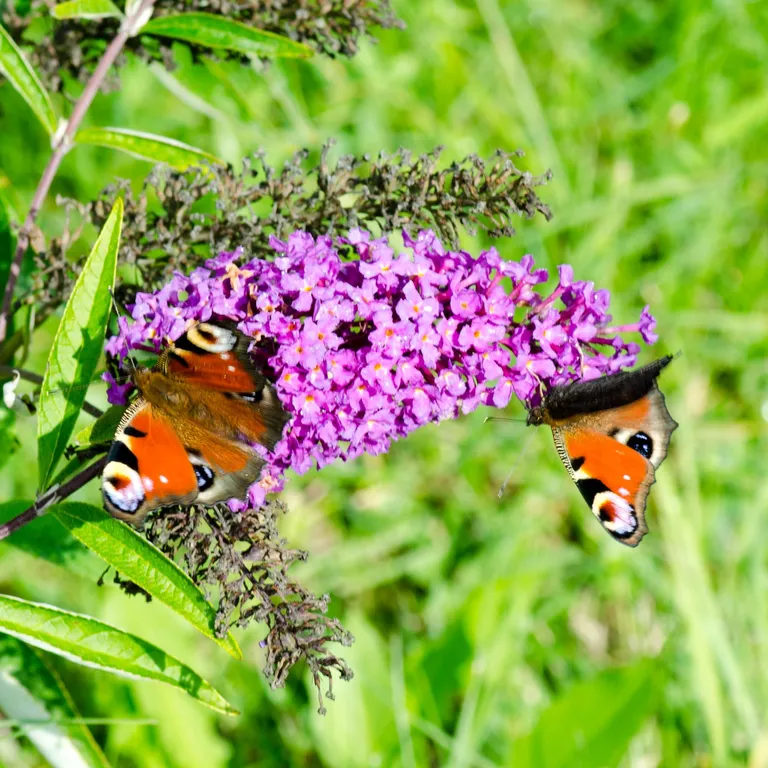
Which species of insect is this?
Aglais io
